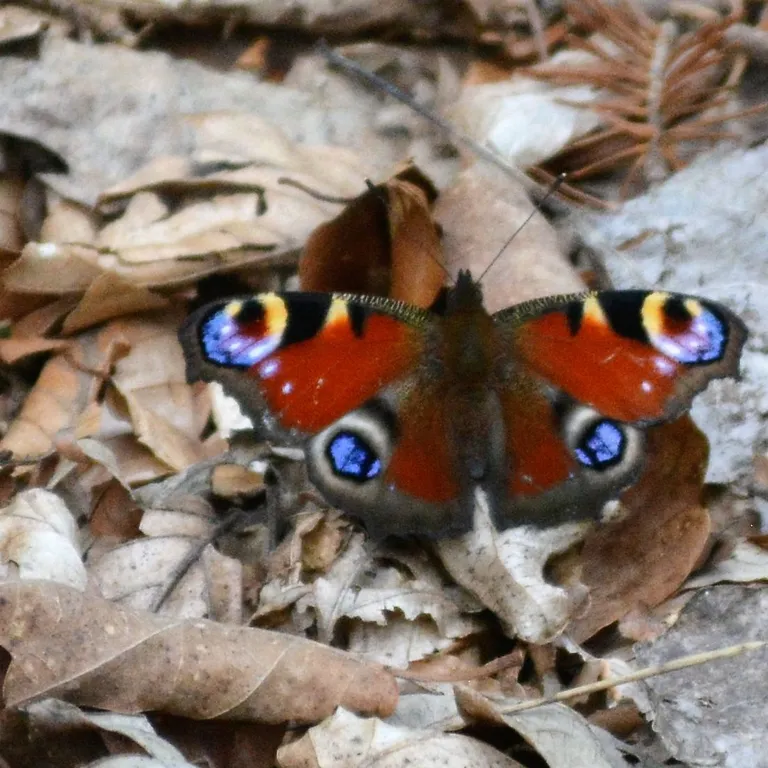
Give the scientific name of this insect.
Aglais io
